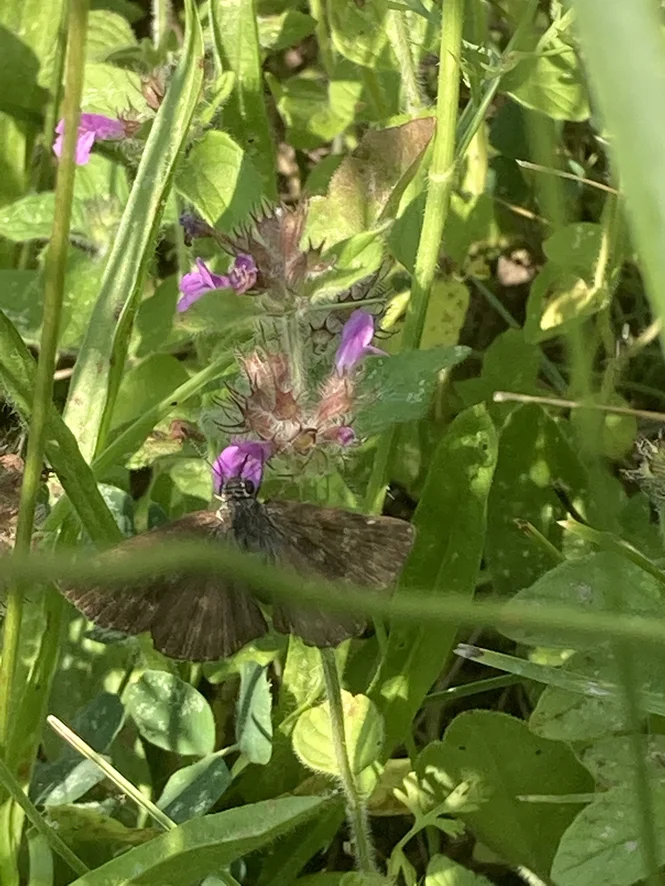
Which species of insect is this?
Erynnis tages
